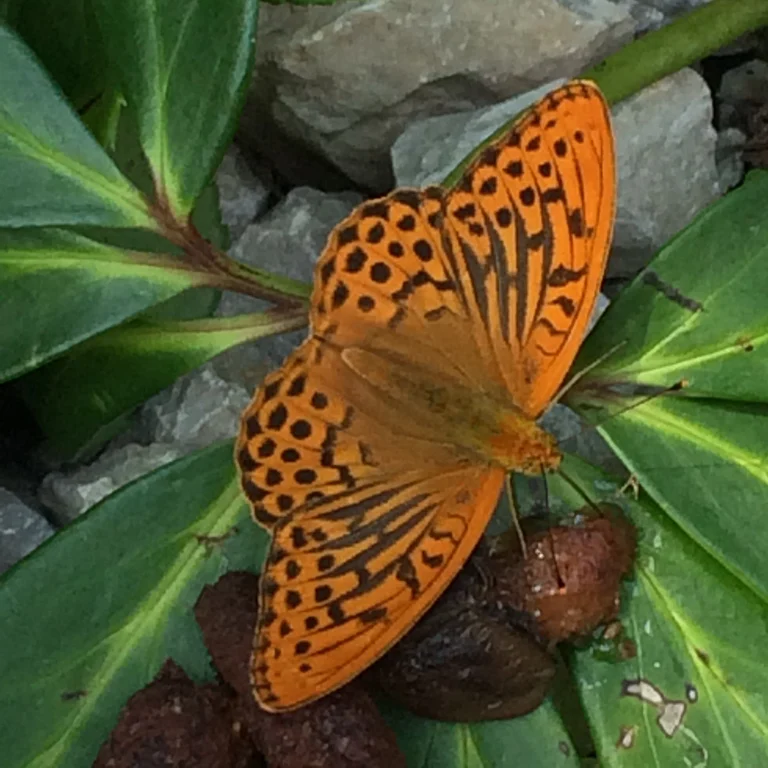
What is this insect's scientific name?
Argynnis paphia
